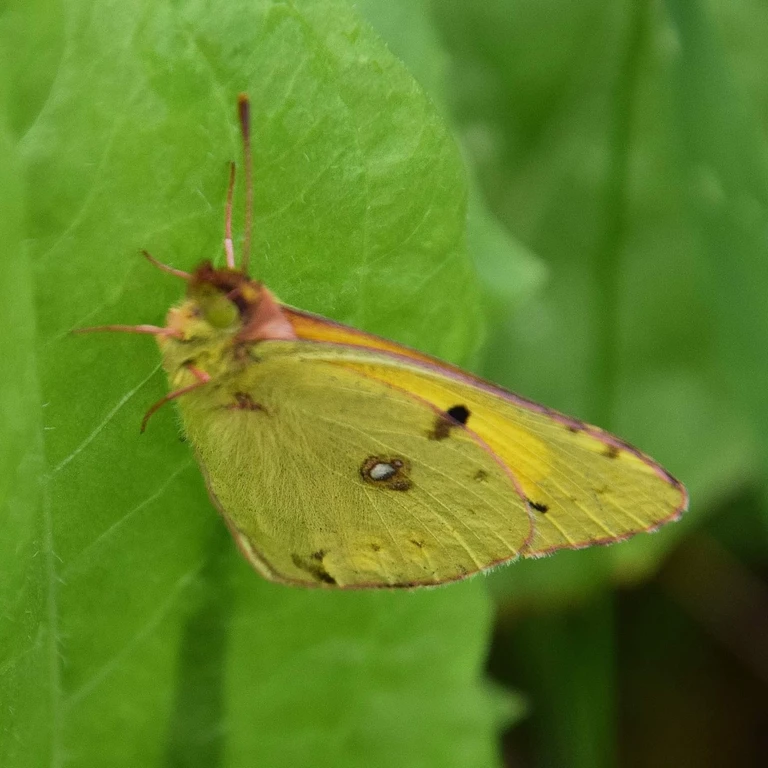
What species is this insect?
Colias croceus
